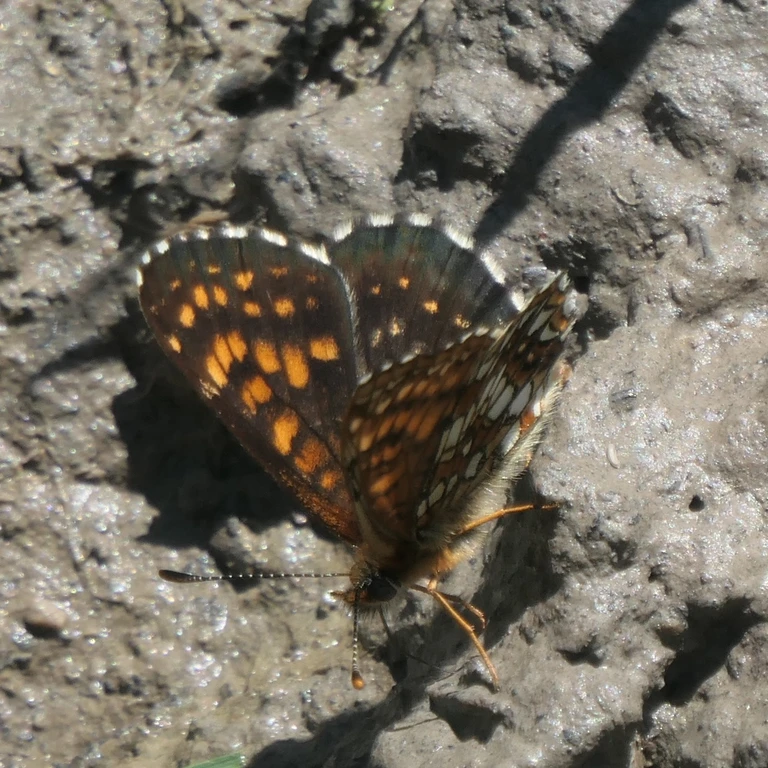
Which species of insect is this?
Melitaea diamina
